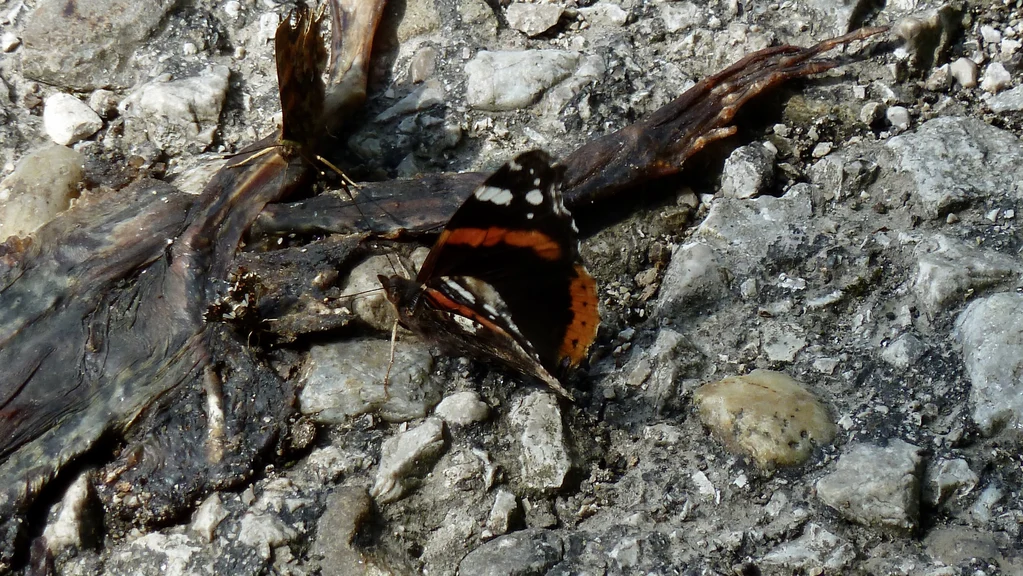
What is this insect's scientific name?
Vanessa atalanta
